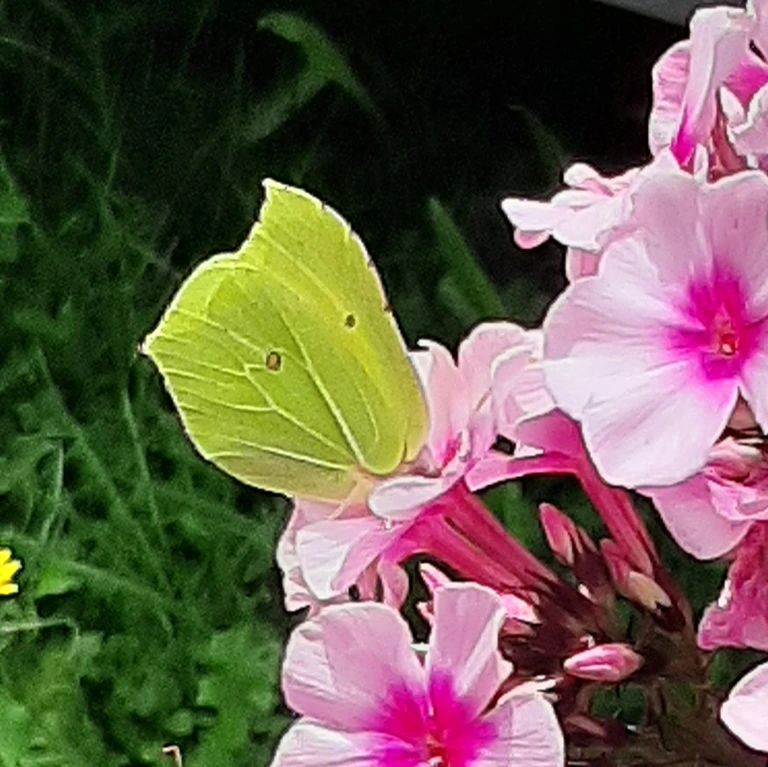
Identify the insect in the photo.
Gonepteryx rhamni
